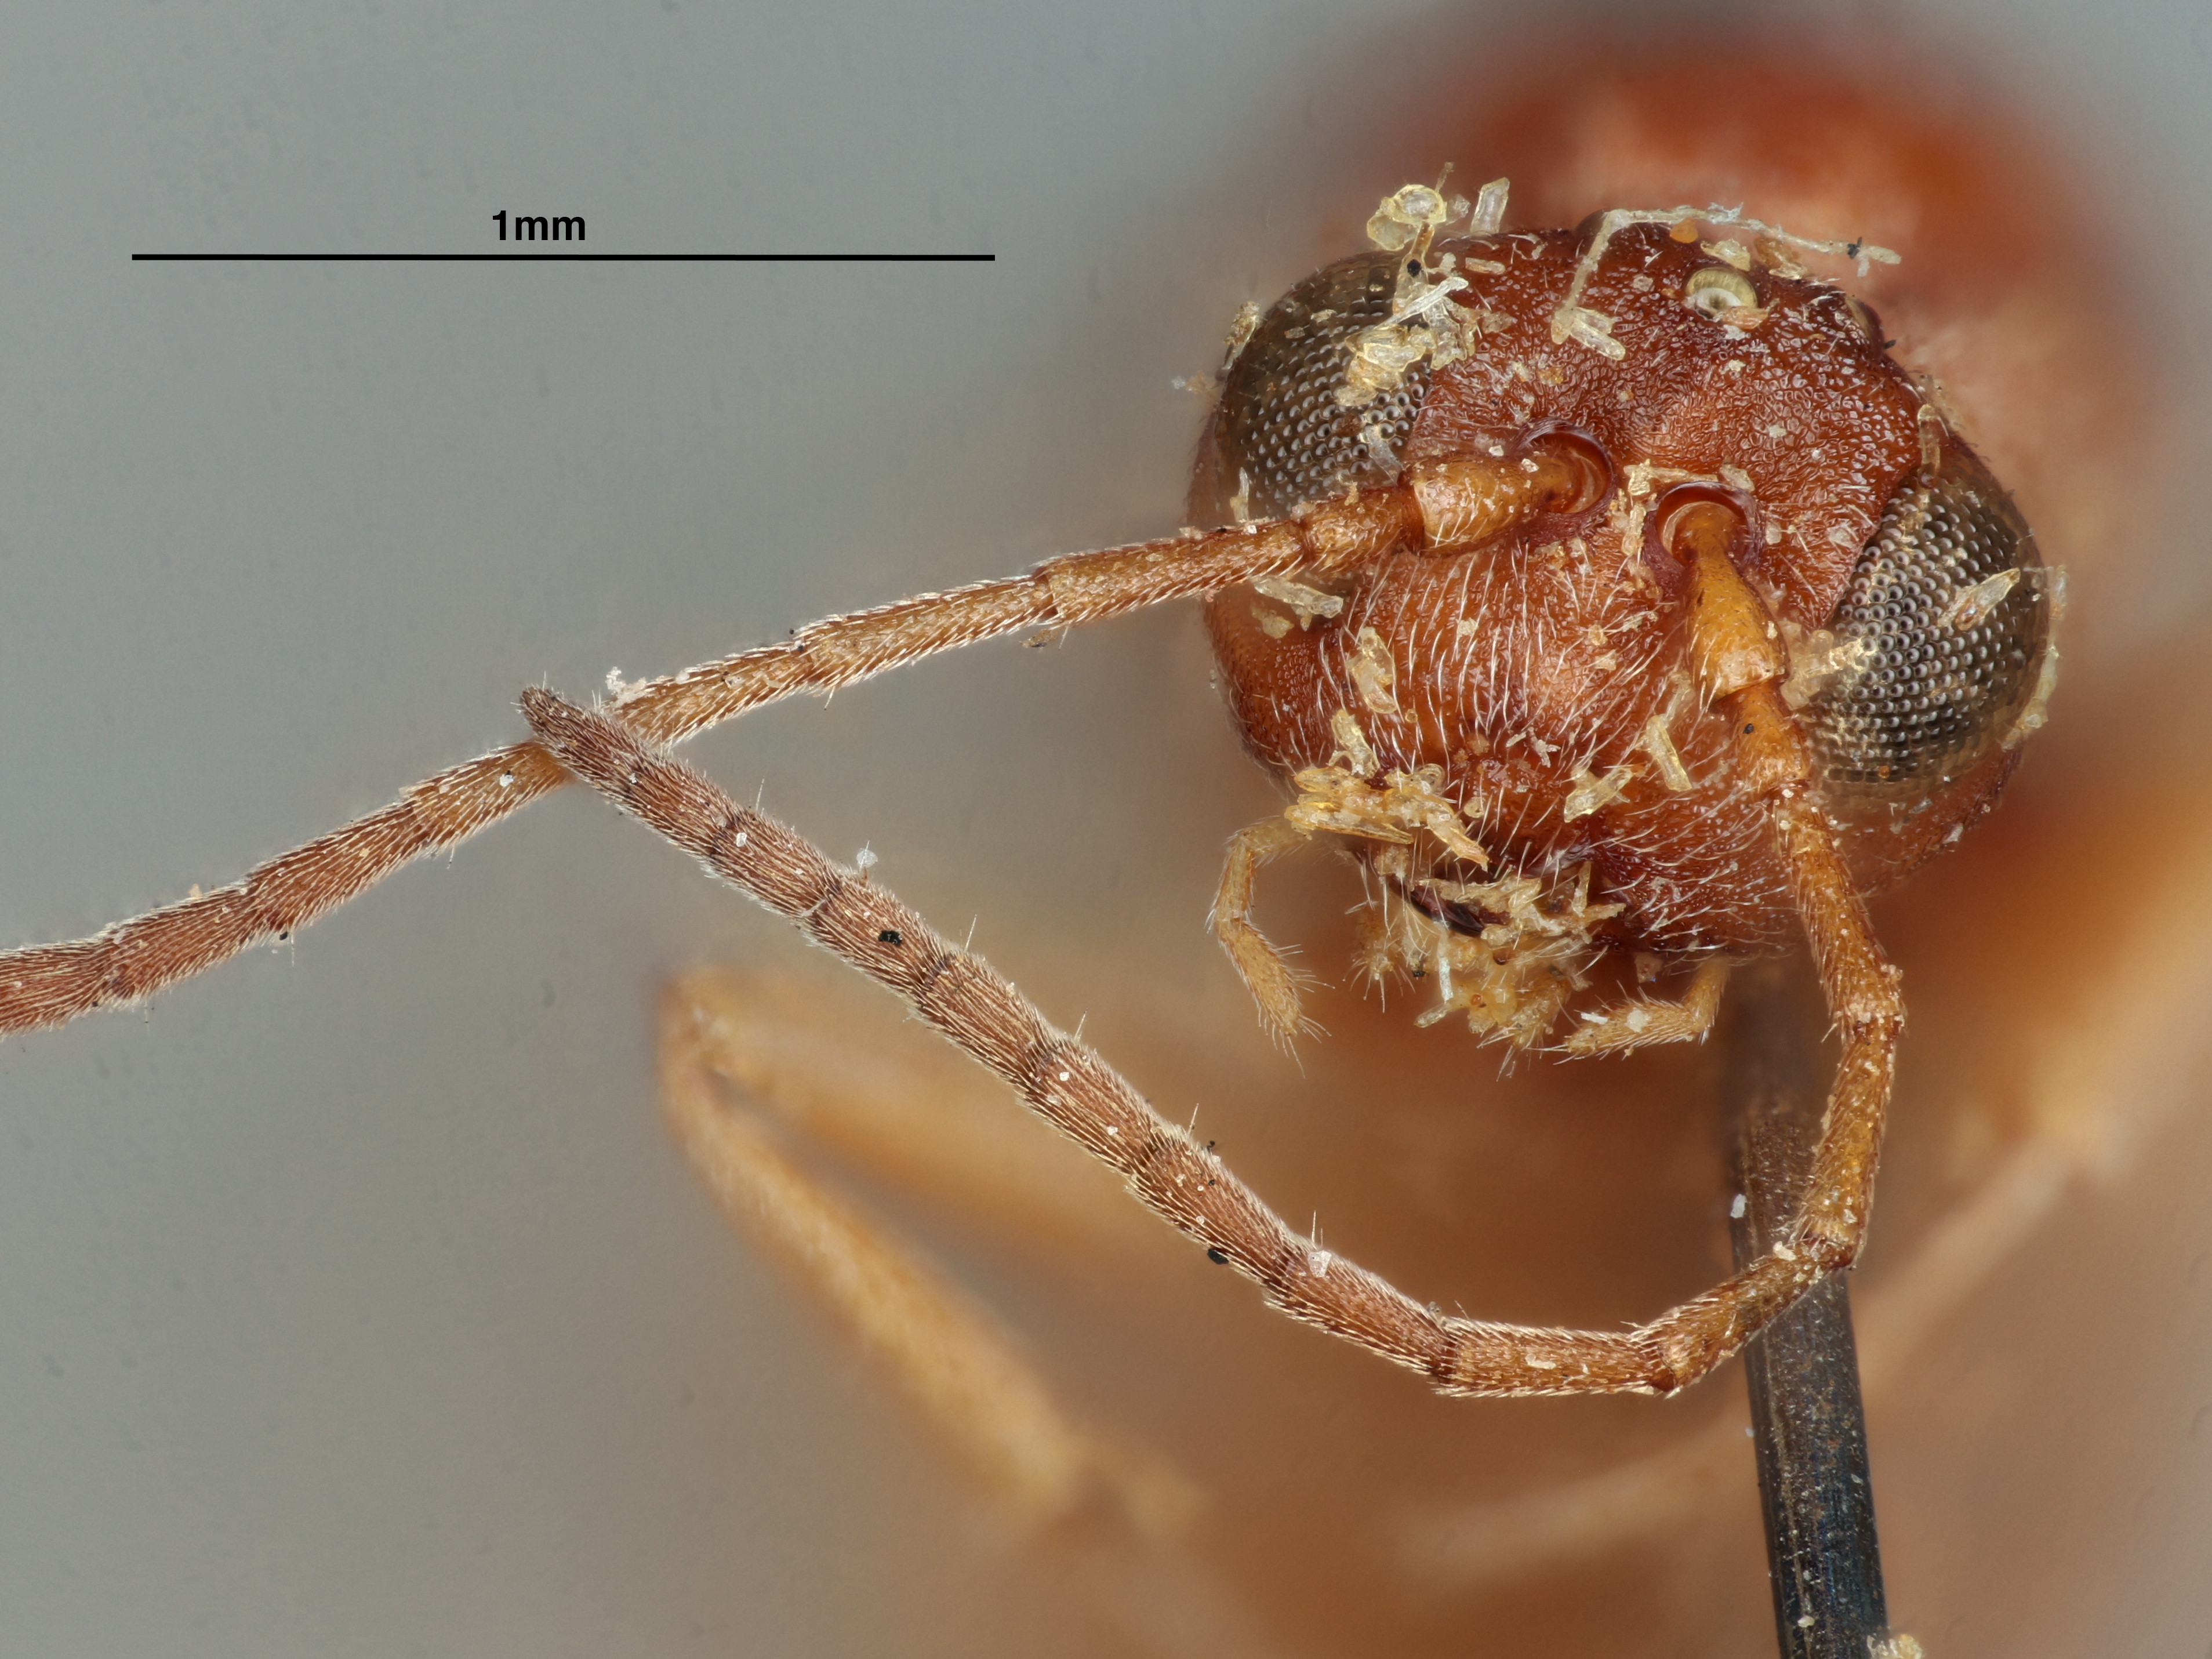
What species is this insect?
Andricus chrysolepidis
